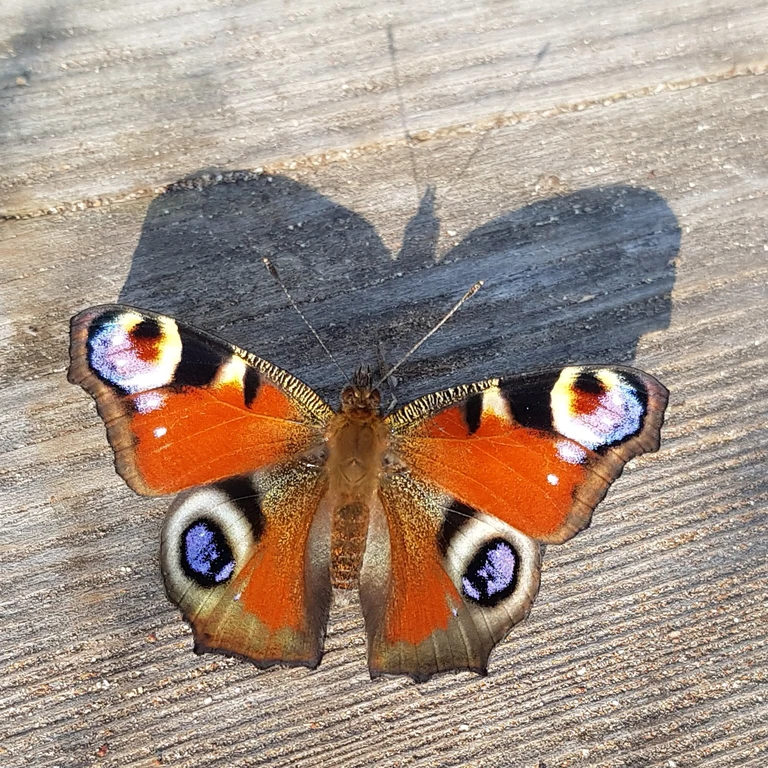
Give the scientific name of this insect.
Aglais io
